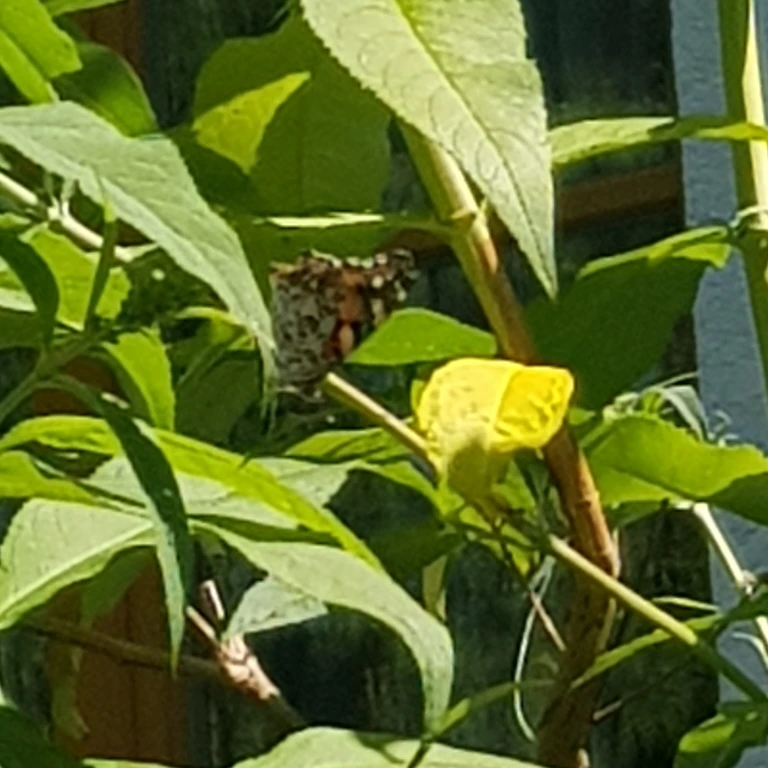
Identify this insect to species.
Vanessa cardui
